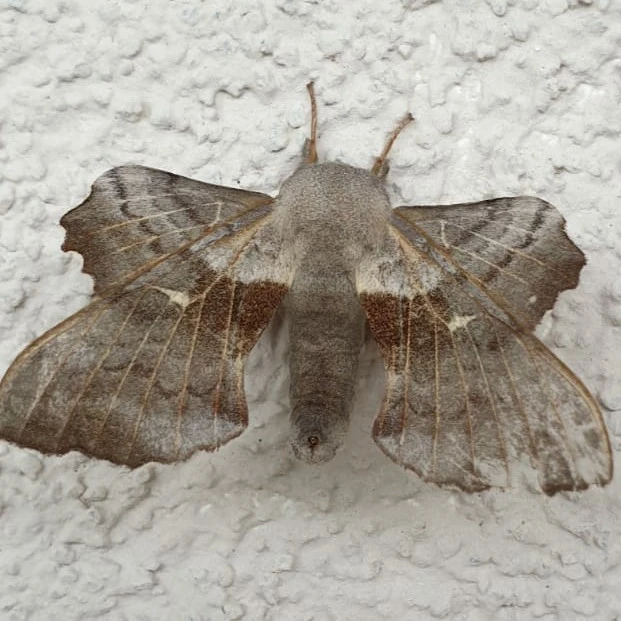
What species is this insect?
Laothoe populi
